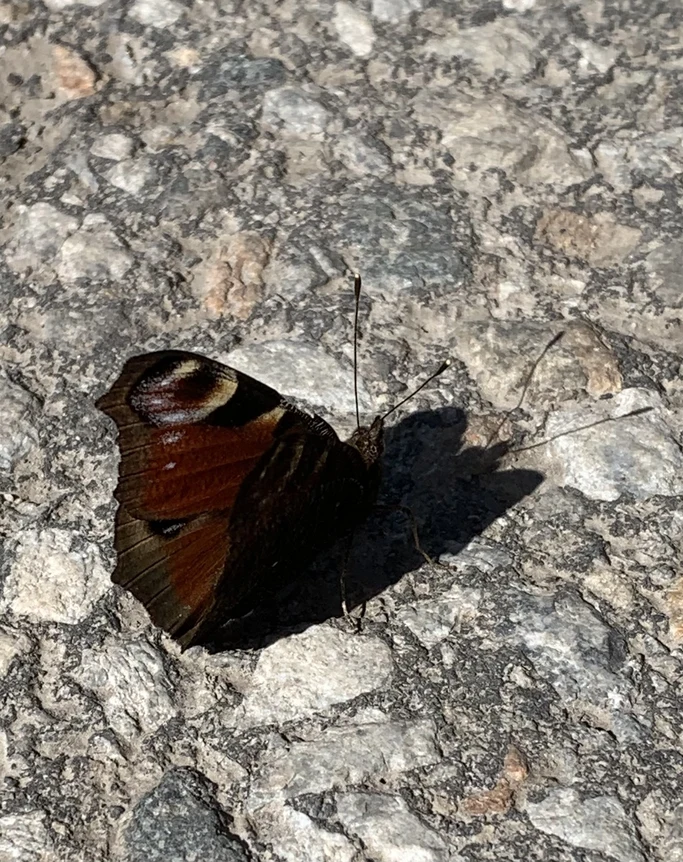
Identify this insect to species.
Aglais io
